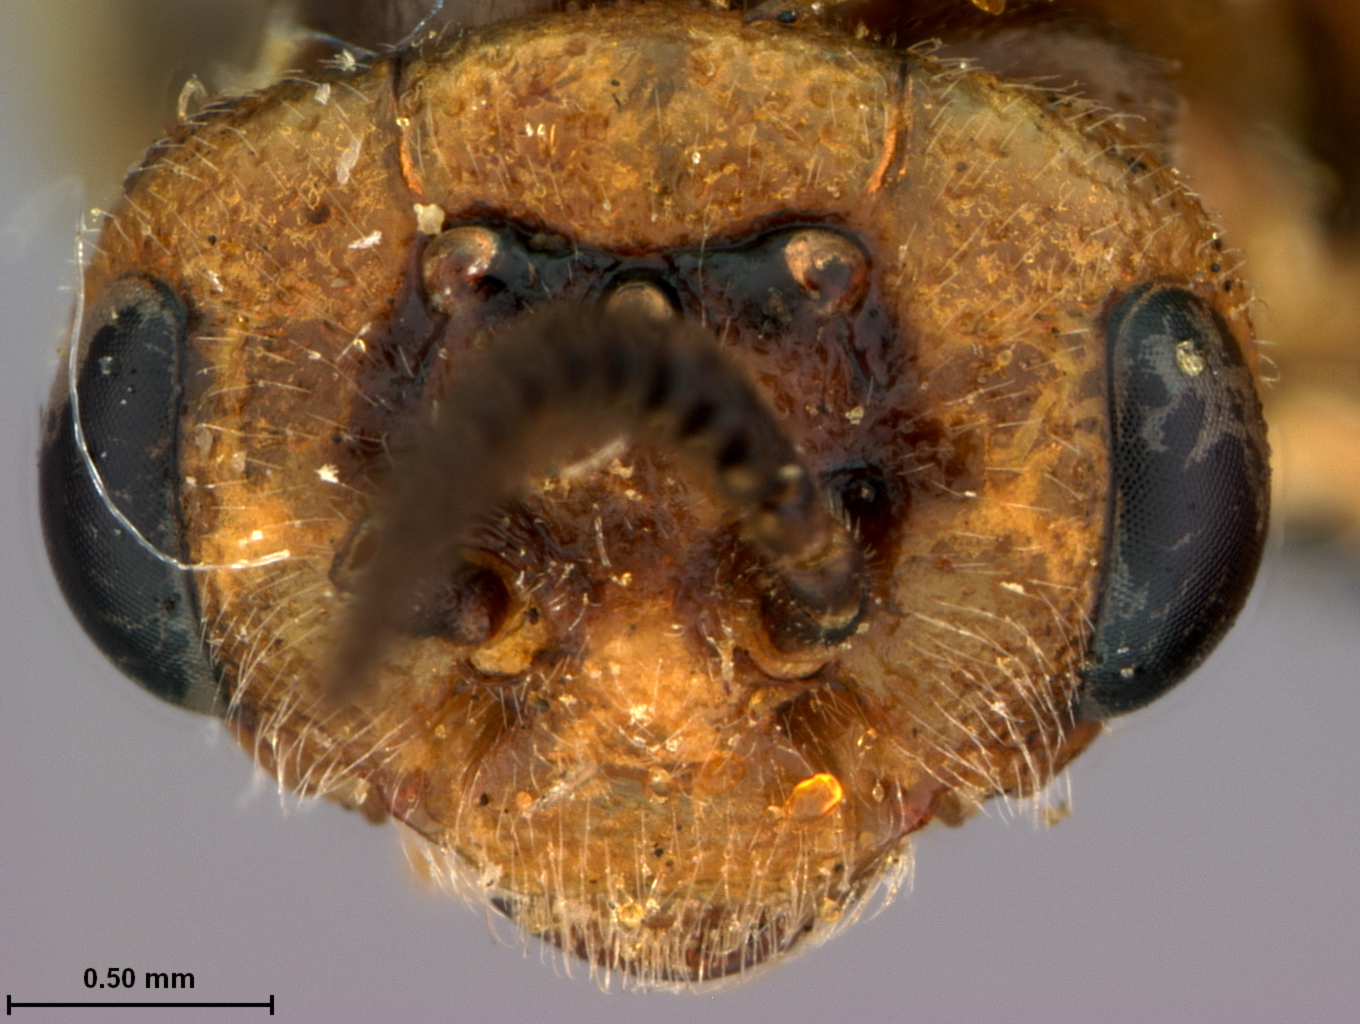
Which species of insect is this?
Neodiprion affinis
